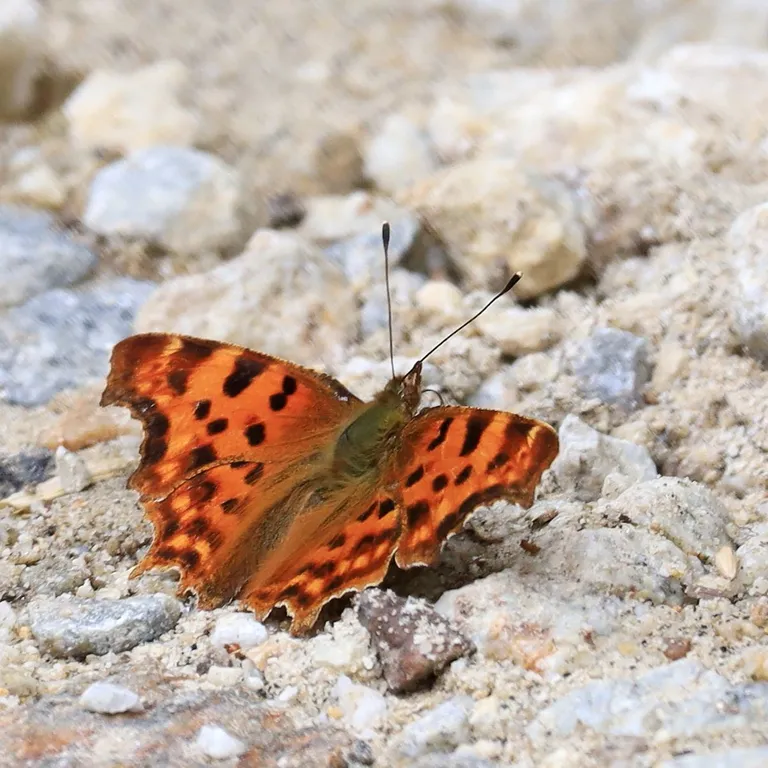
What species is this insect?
Polygonia c-album
